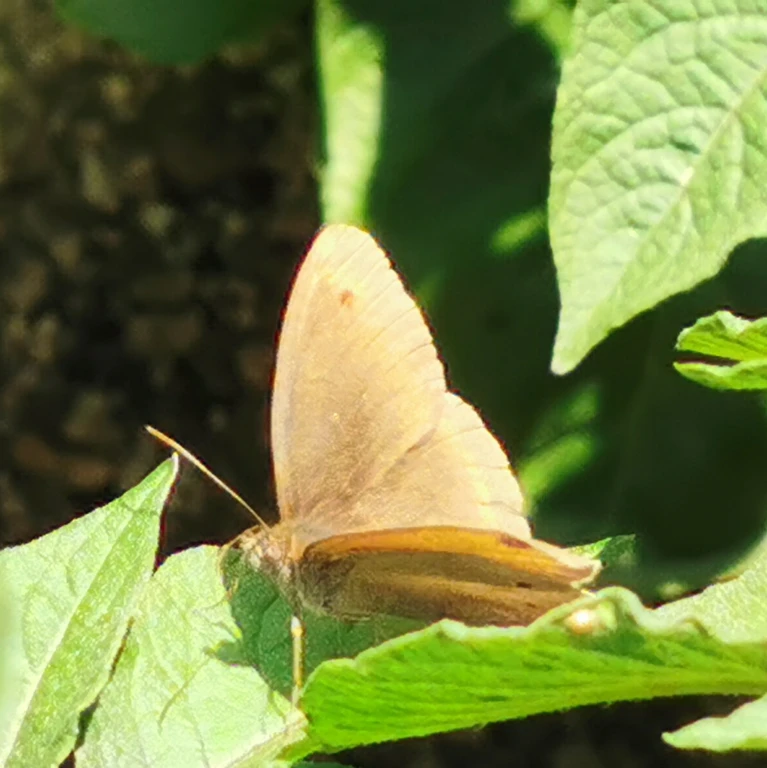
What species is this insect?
Maniola jurtina
